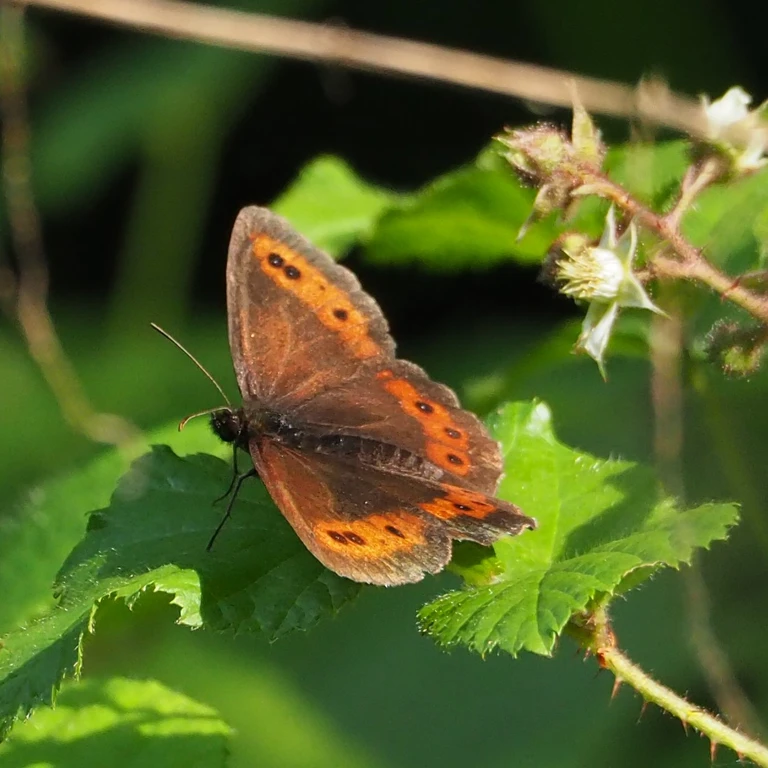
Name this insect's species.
Erebia ligea
